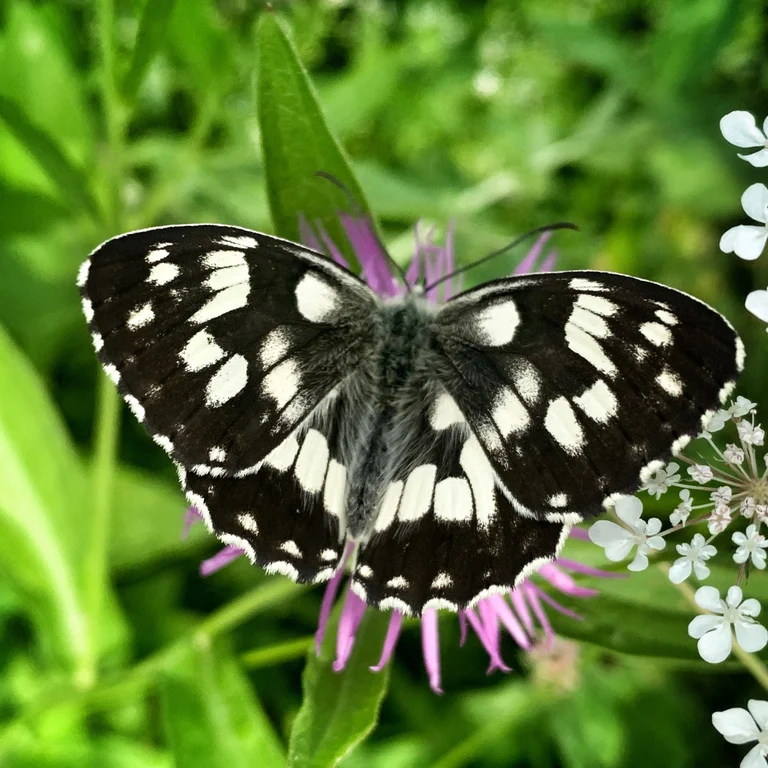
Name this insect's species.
Melanargia galathea
